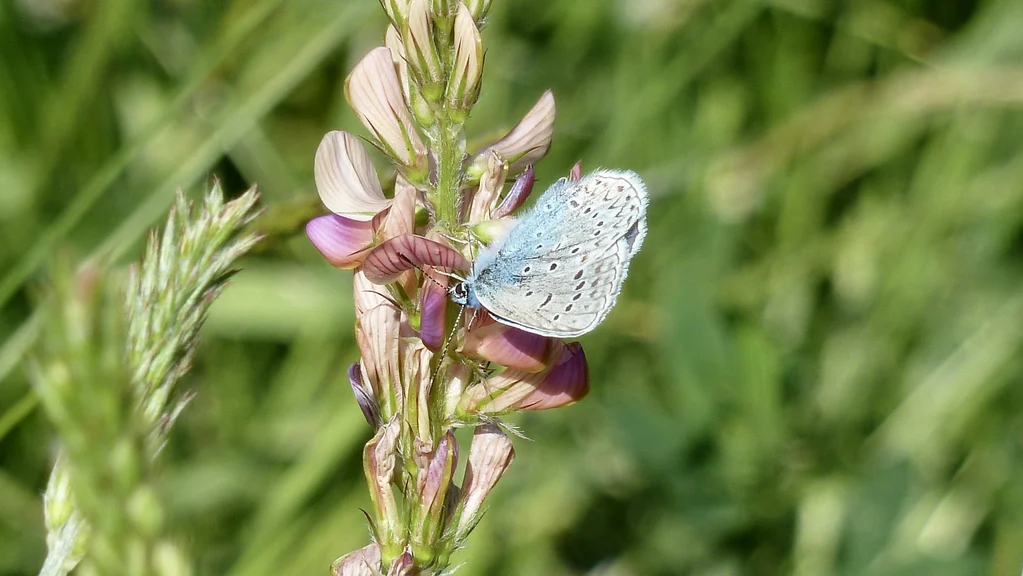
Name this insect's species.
Polyommatus icarus
